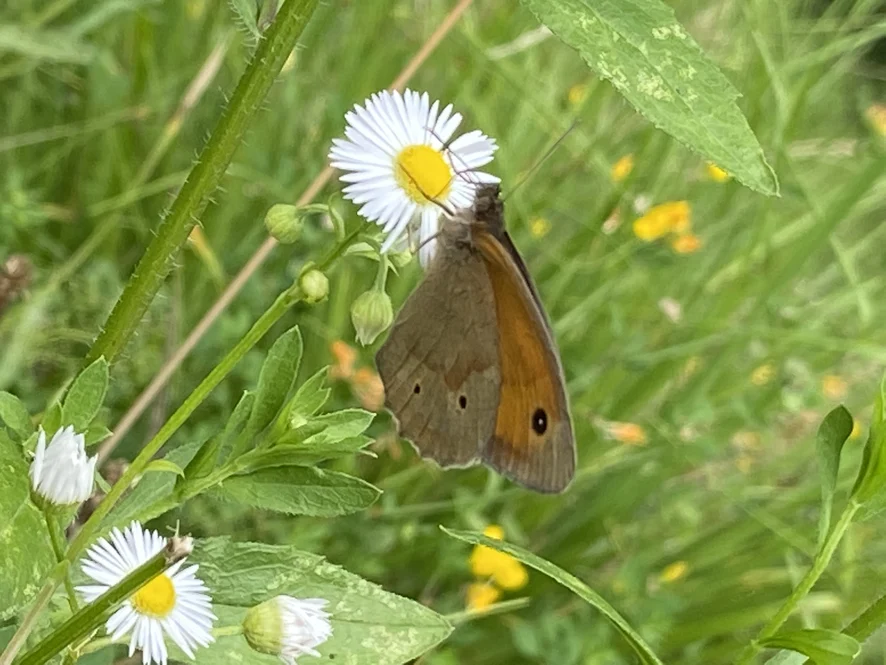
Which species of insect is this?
Maniola jurtina
